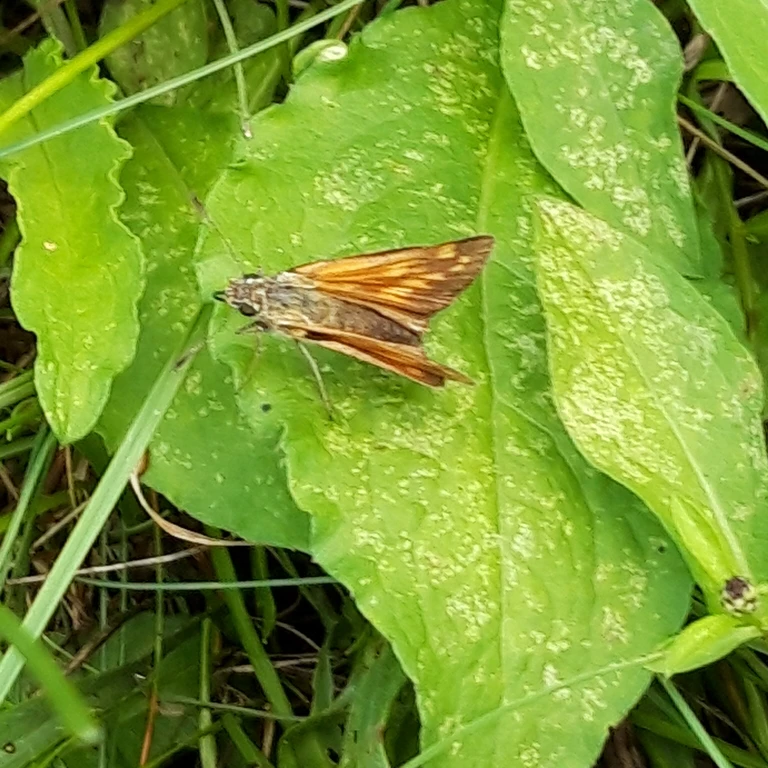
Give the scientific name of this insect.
Ochlodes sylvanus (also Ochlodes venata)
